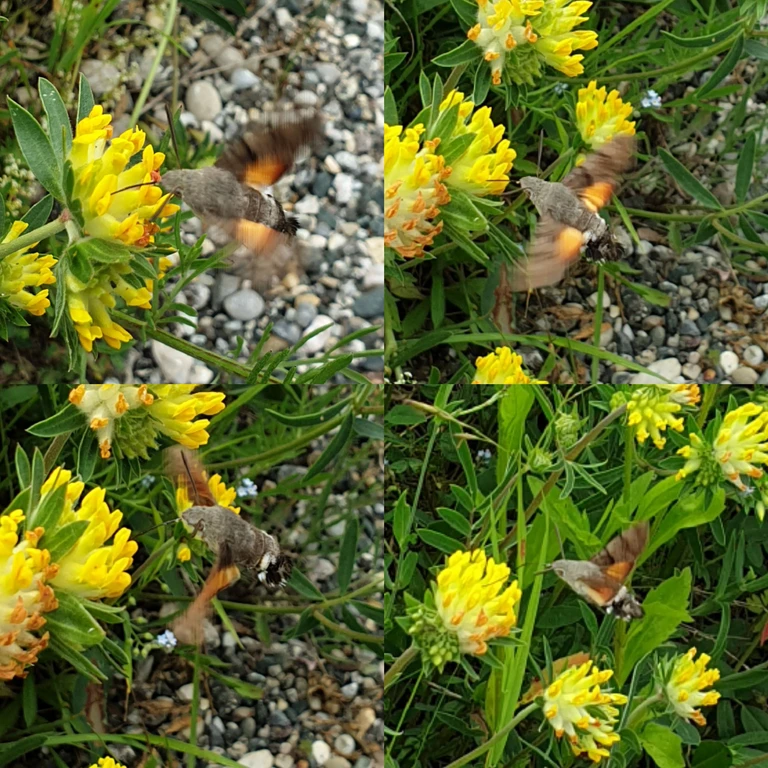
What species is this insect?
Macroglossum stellatarum
